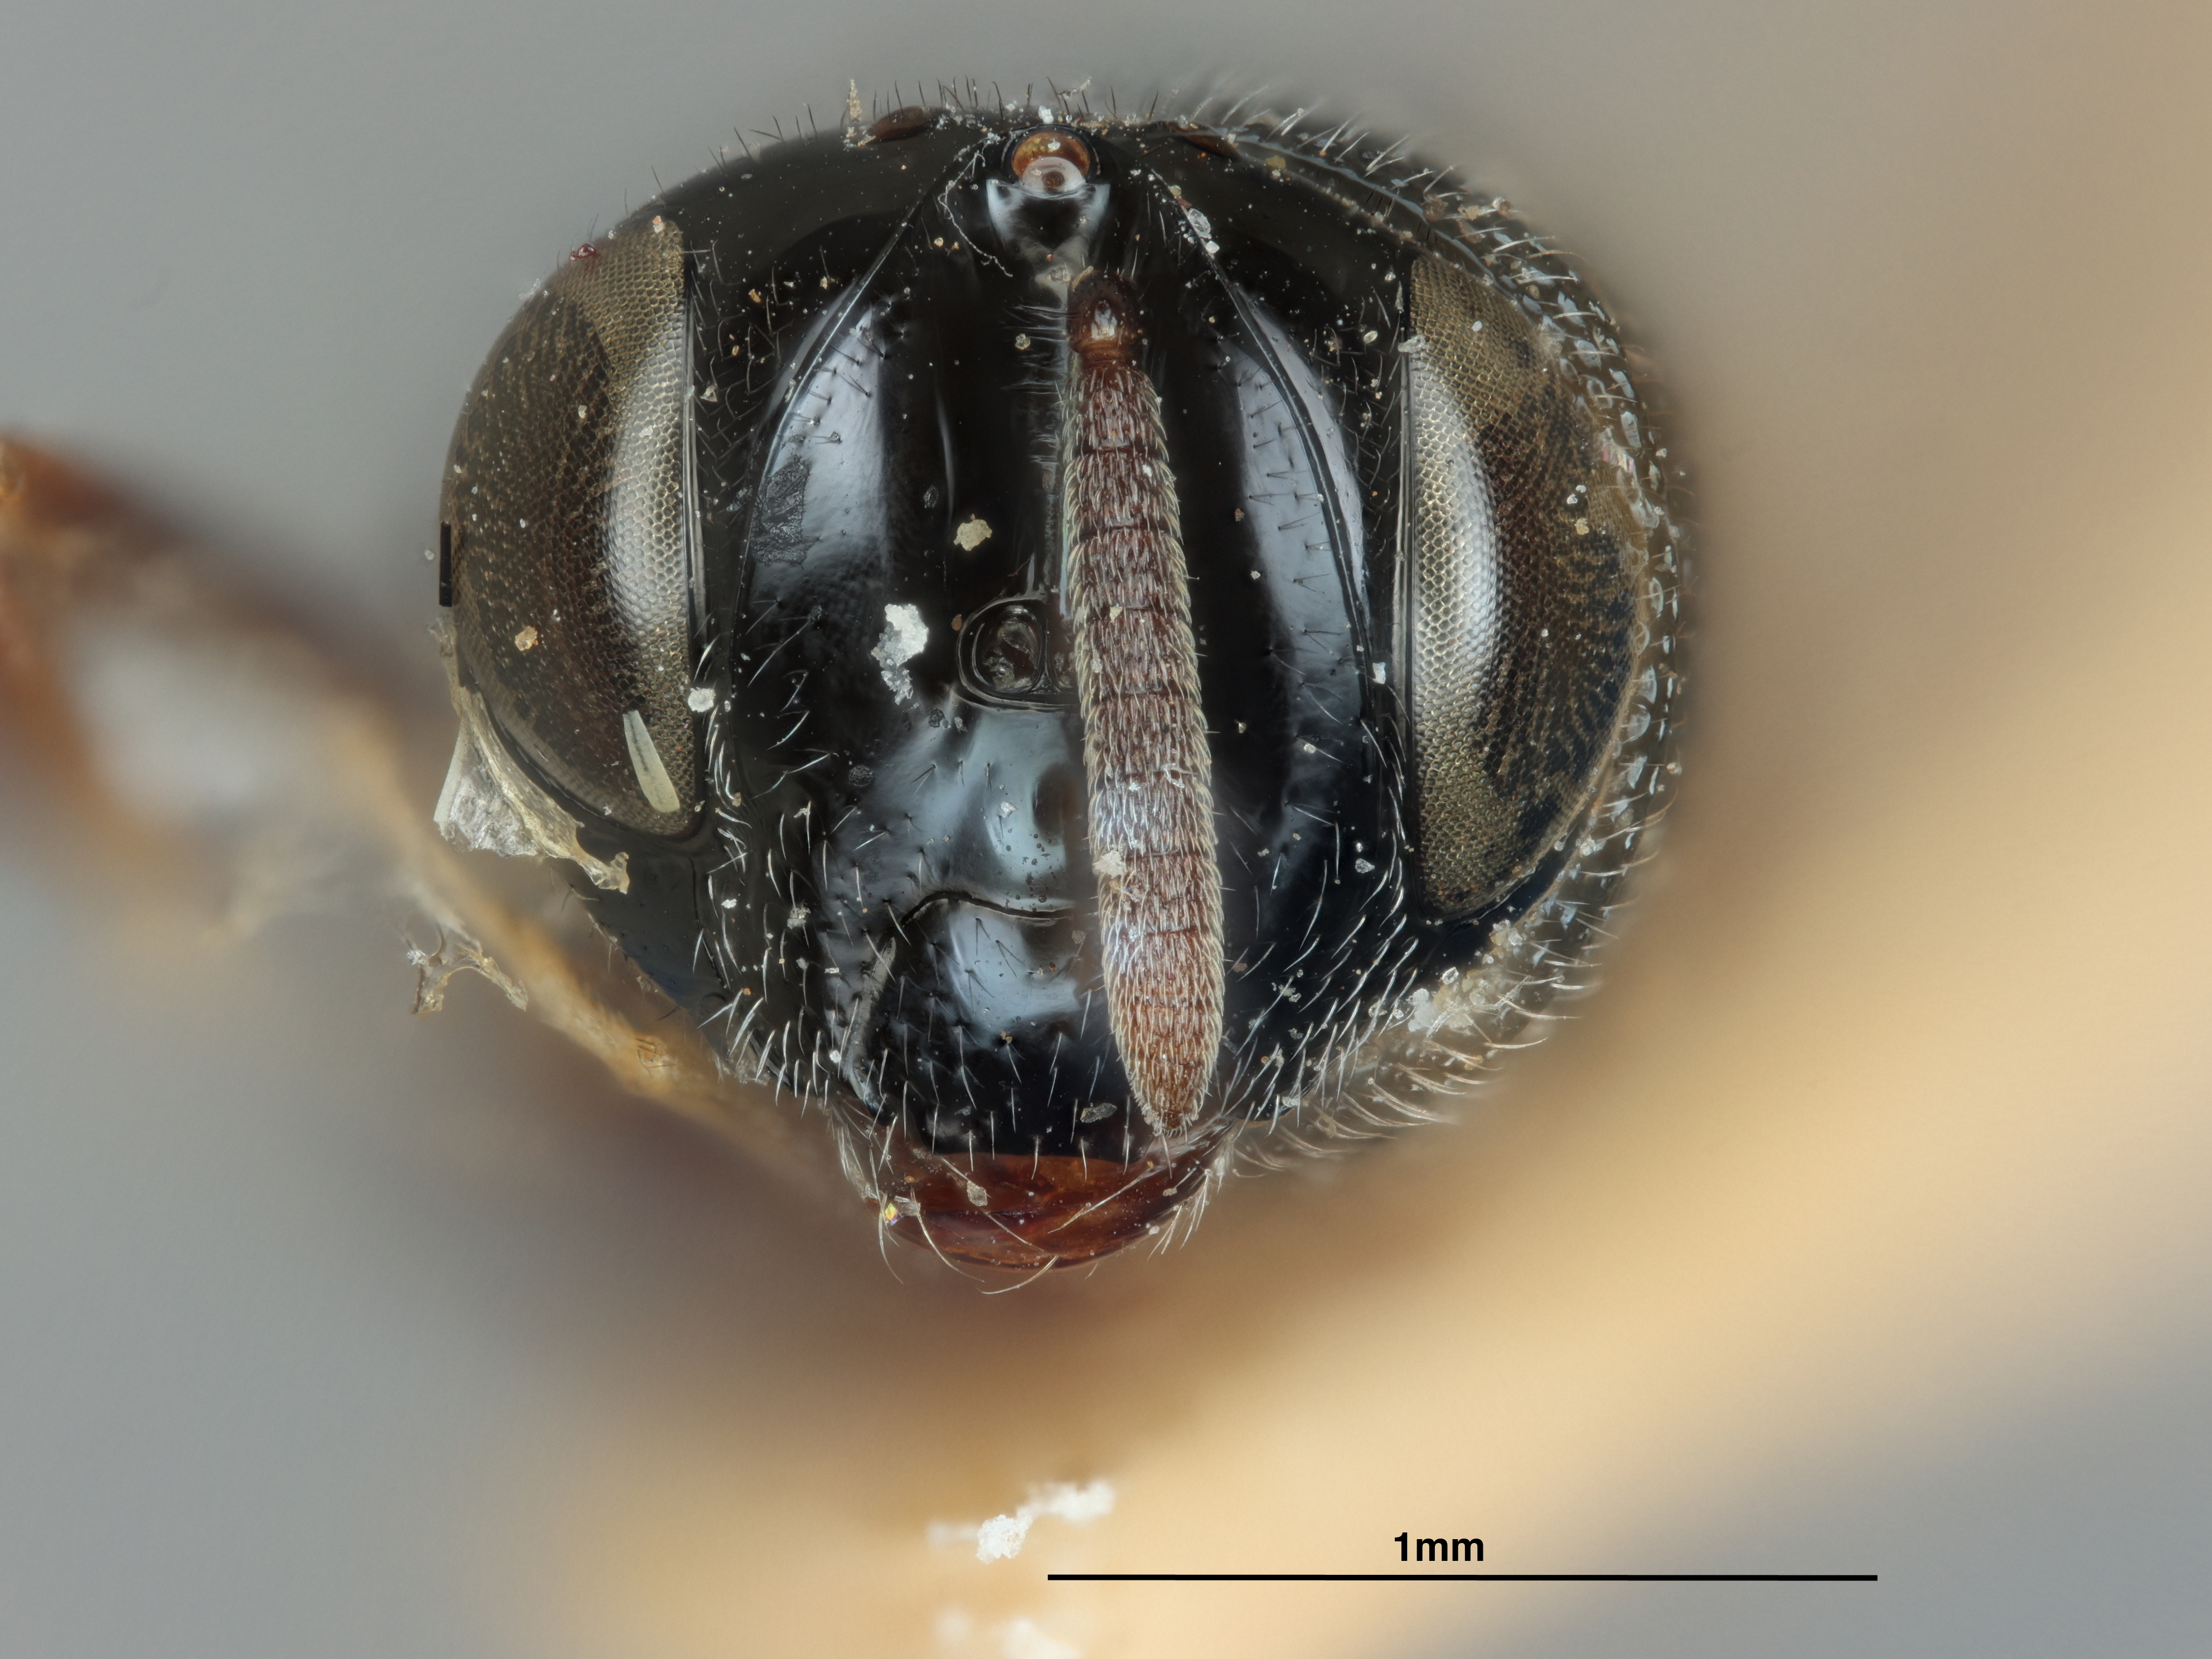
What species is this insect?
Perilampus coorgensis
